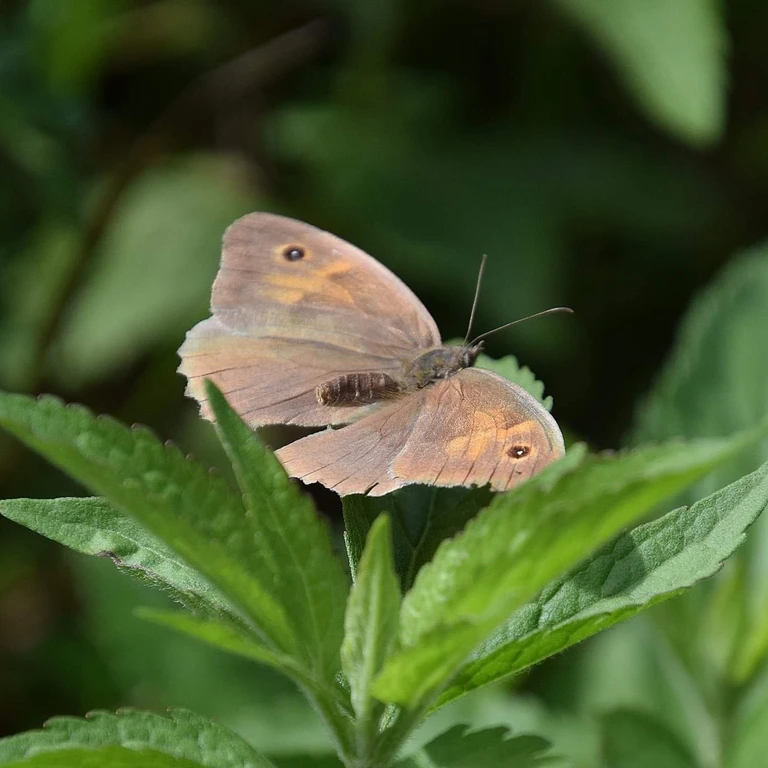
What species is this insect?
Maniola jurtina
